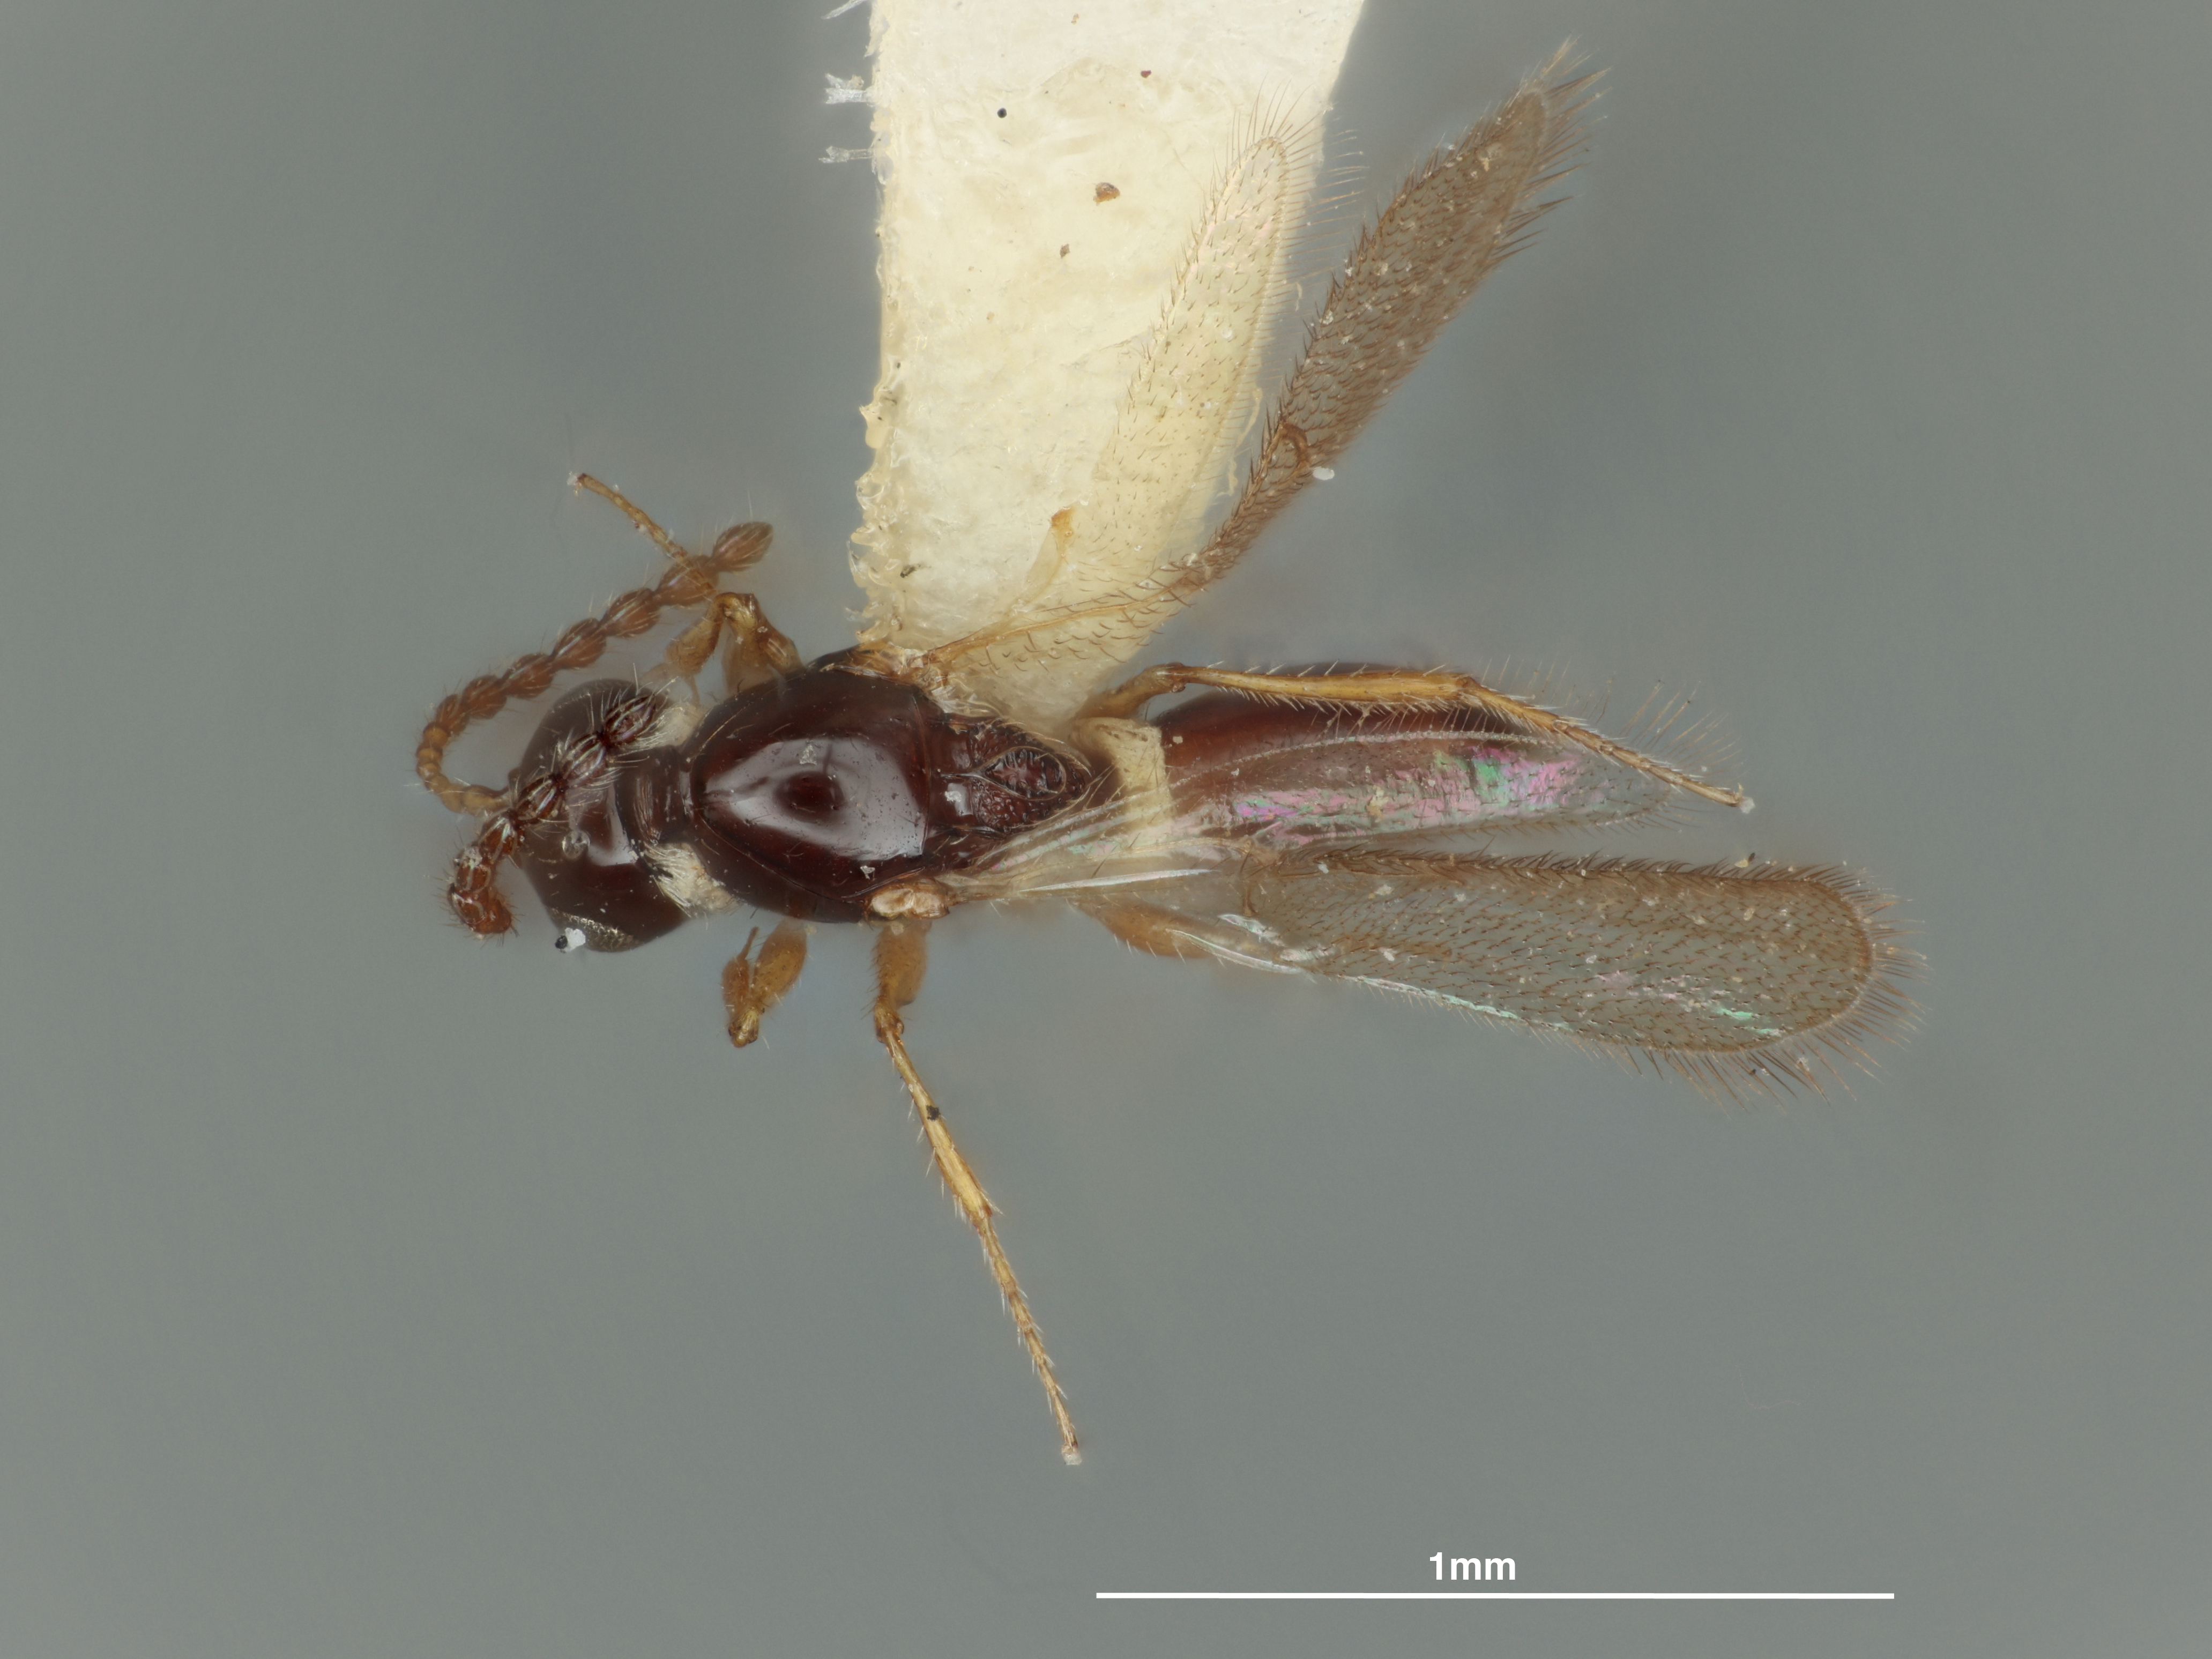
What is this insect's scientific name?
Odonteucoila floccosa
